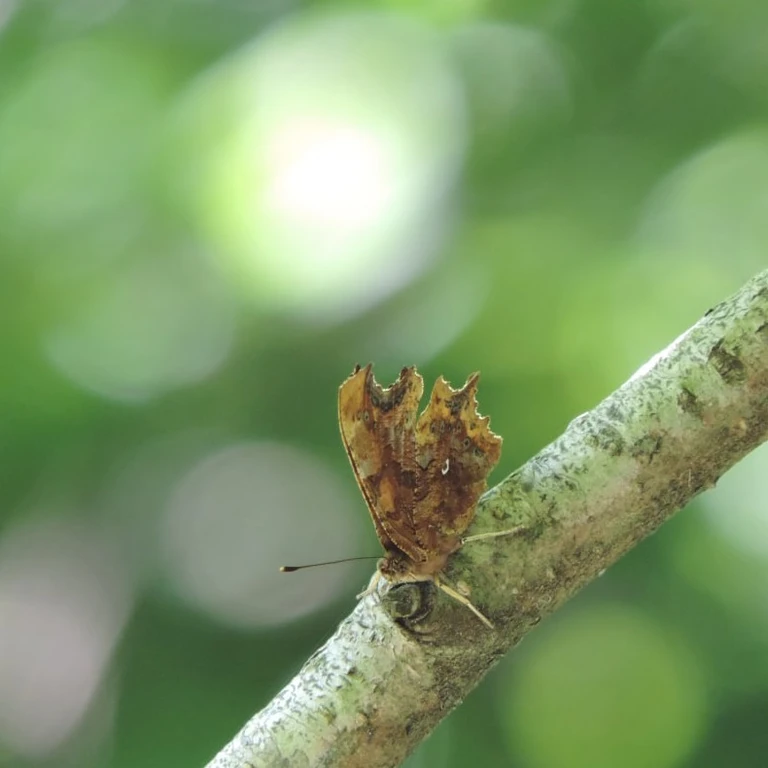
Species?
Polygonia c-album
